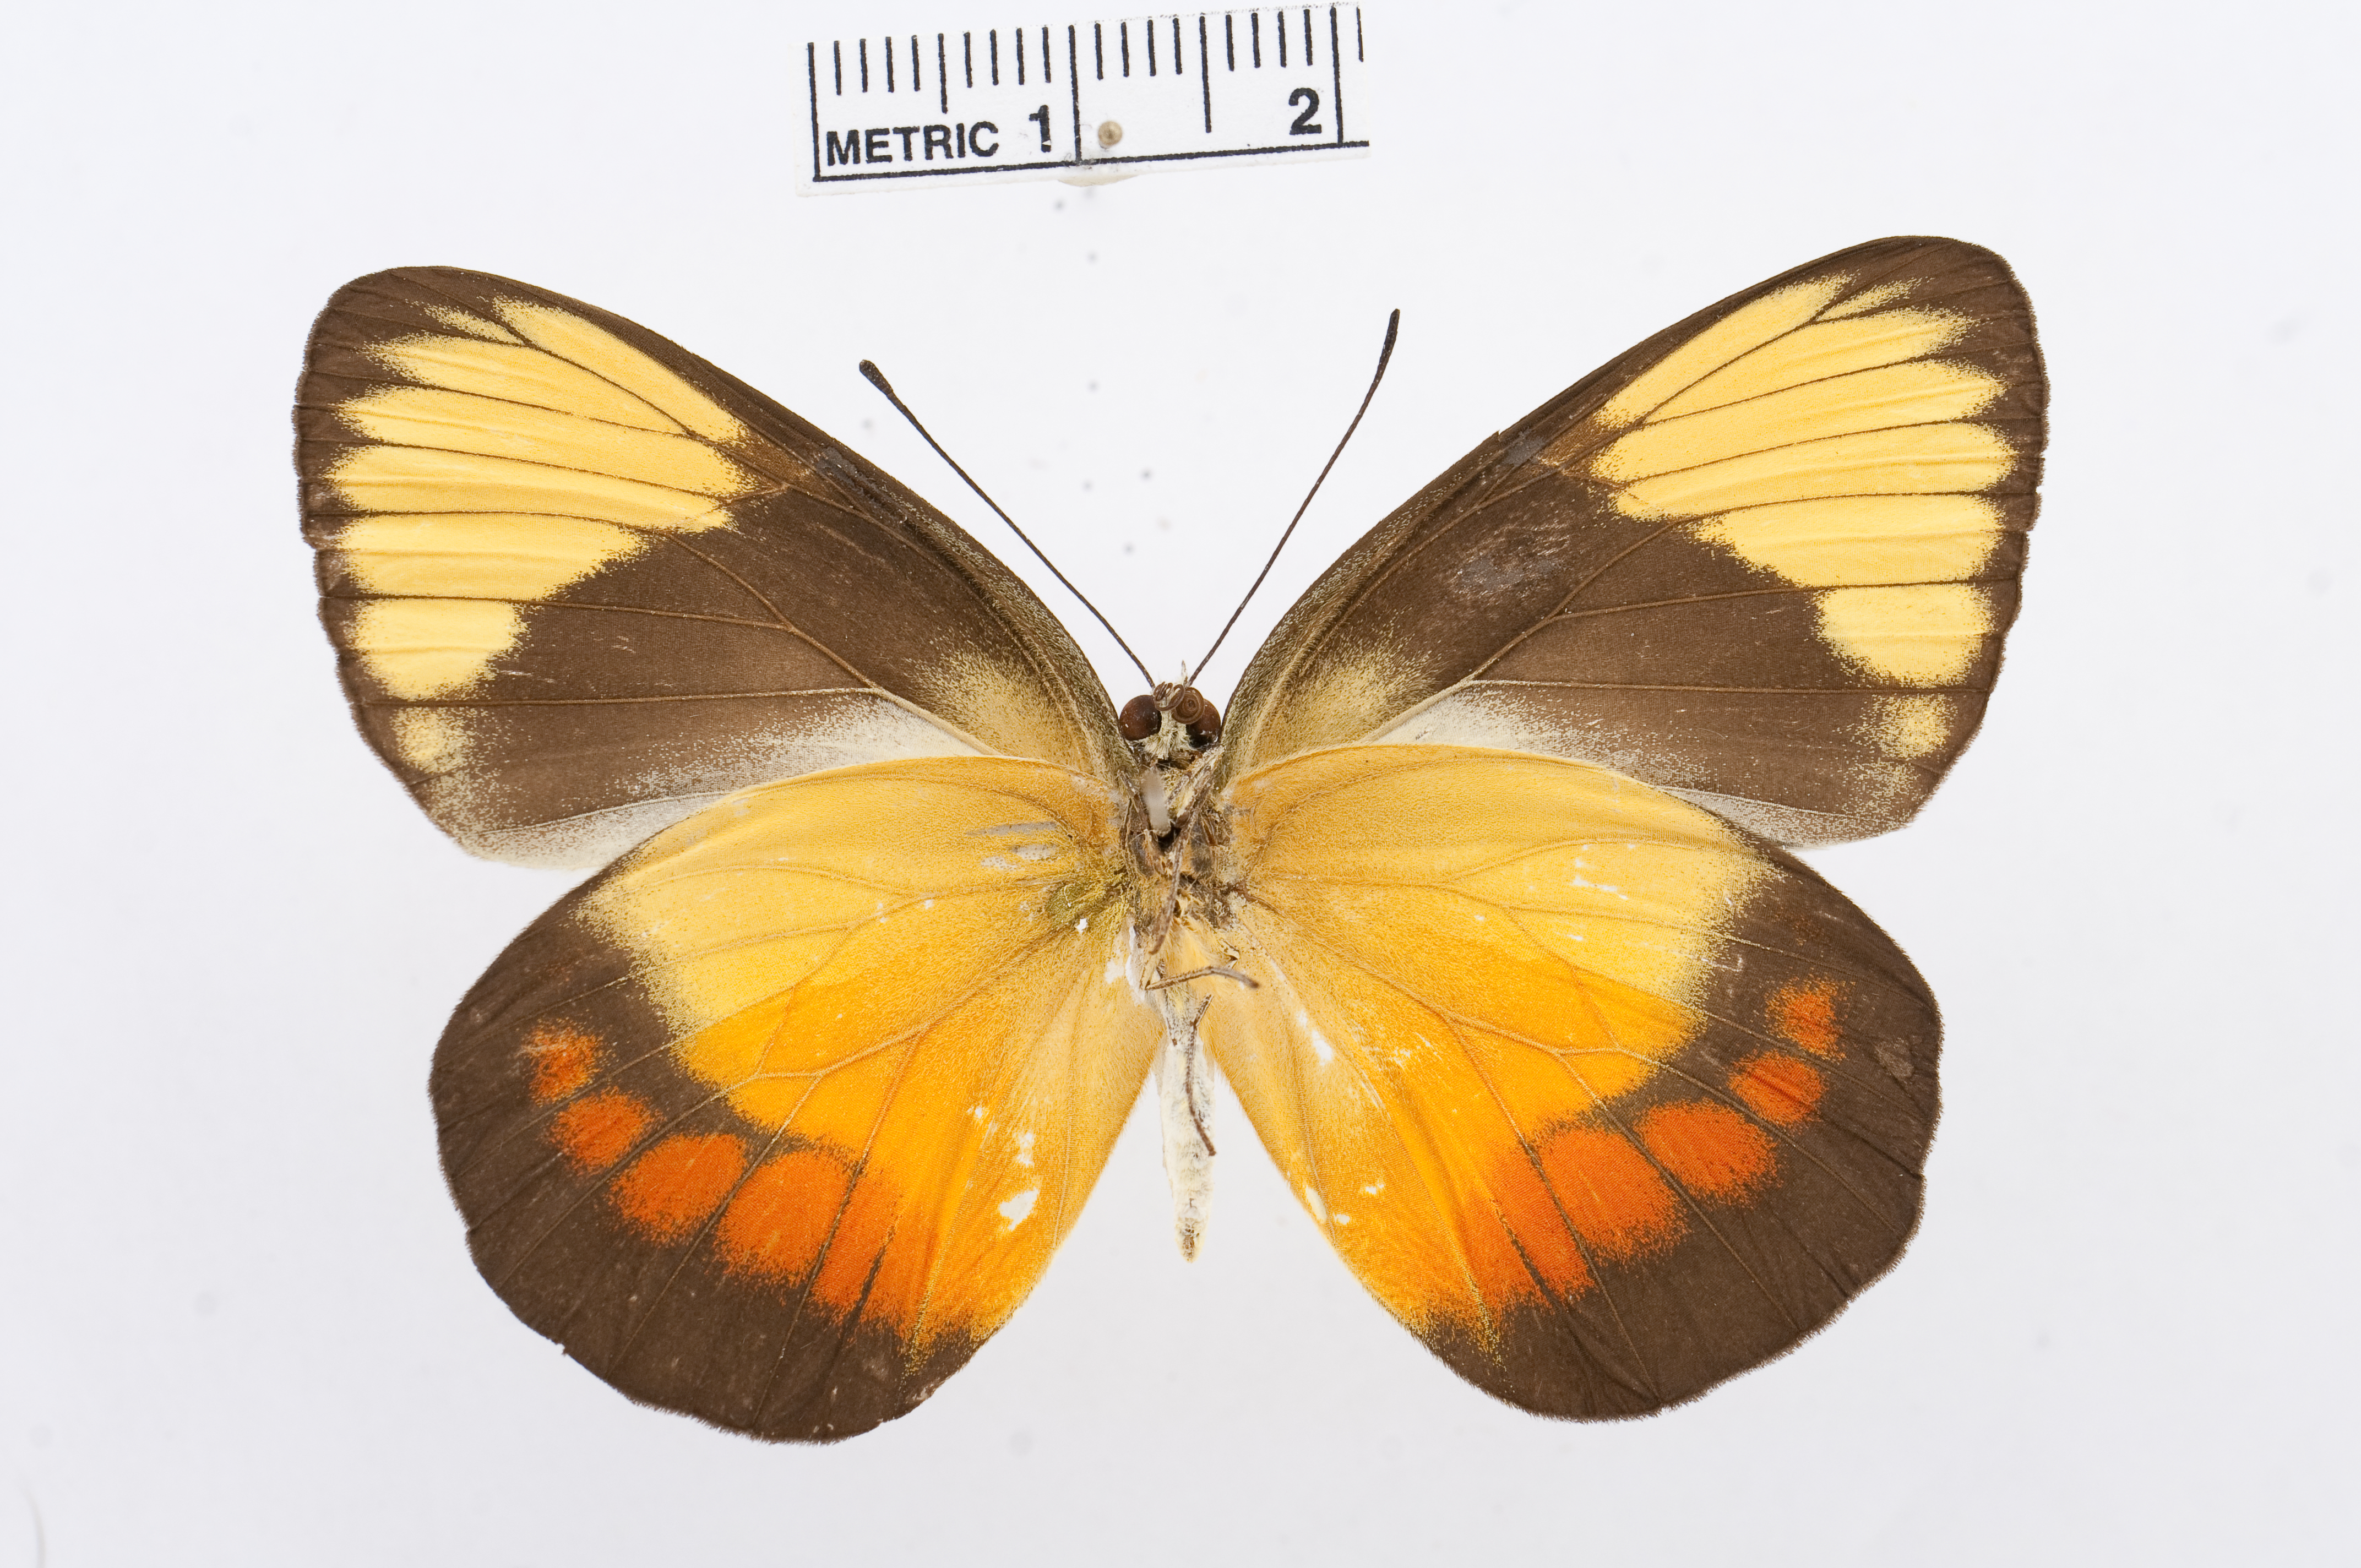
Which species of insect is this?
Delias bagoe
